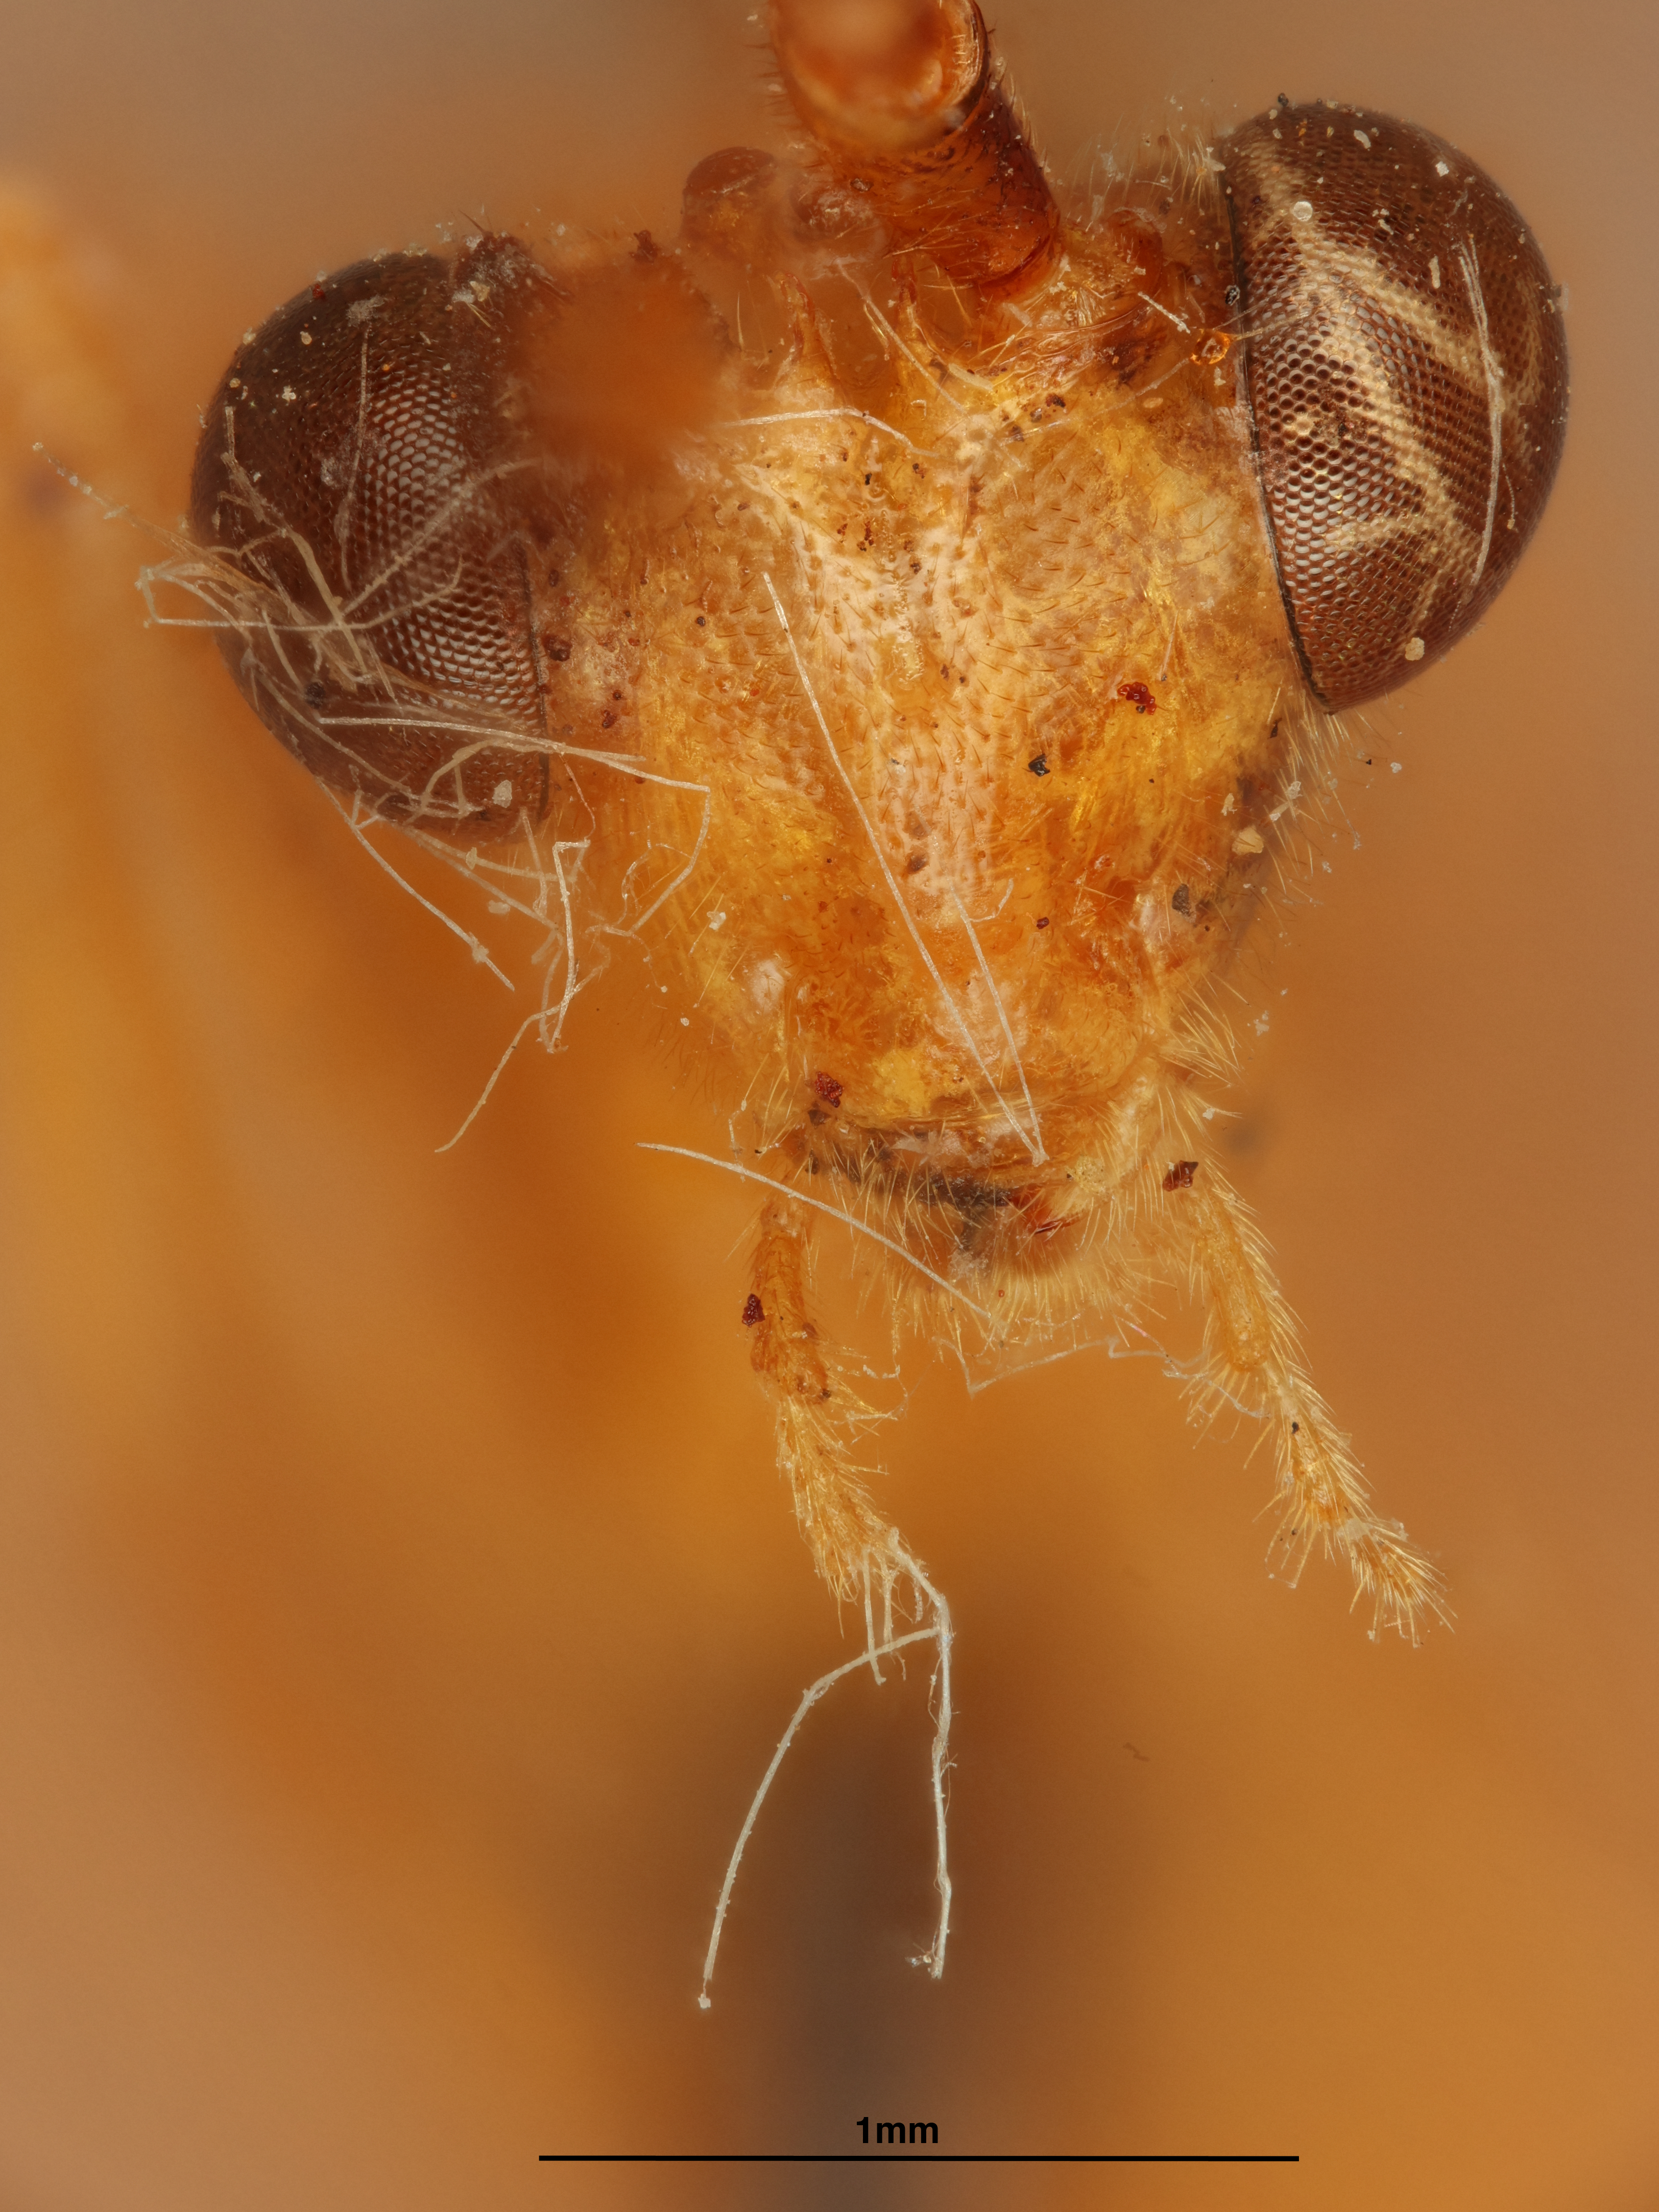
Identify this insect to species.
Euagathis kapili
